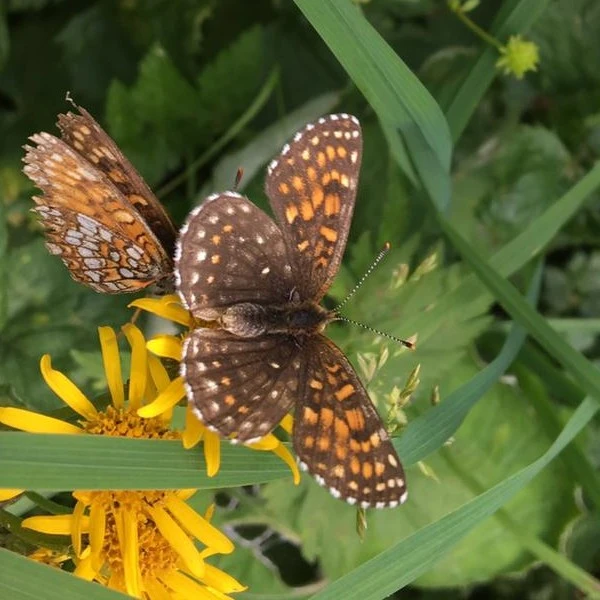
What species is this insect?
Melitaea diamina
